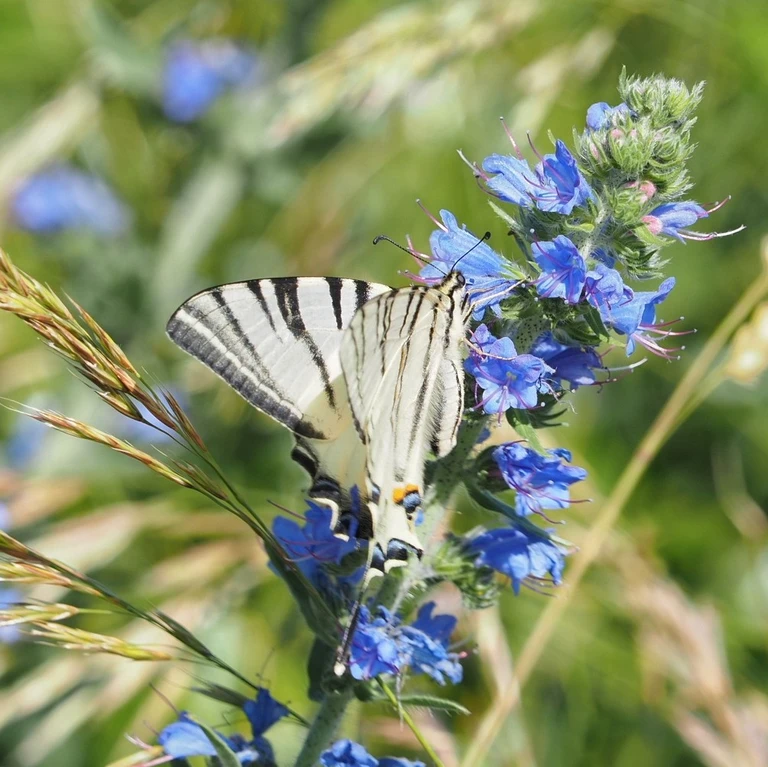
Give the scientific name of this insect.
Iphiclides podalirius
